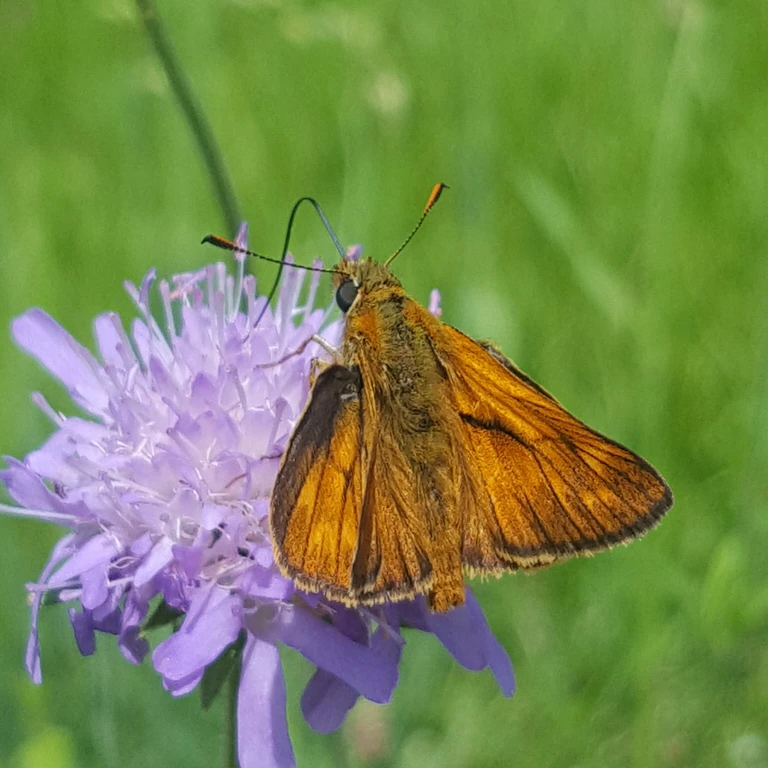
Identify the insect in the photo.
Ochlodes sylvanus (also Ochlodes venata)
